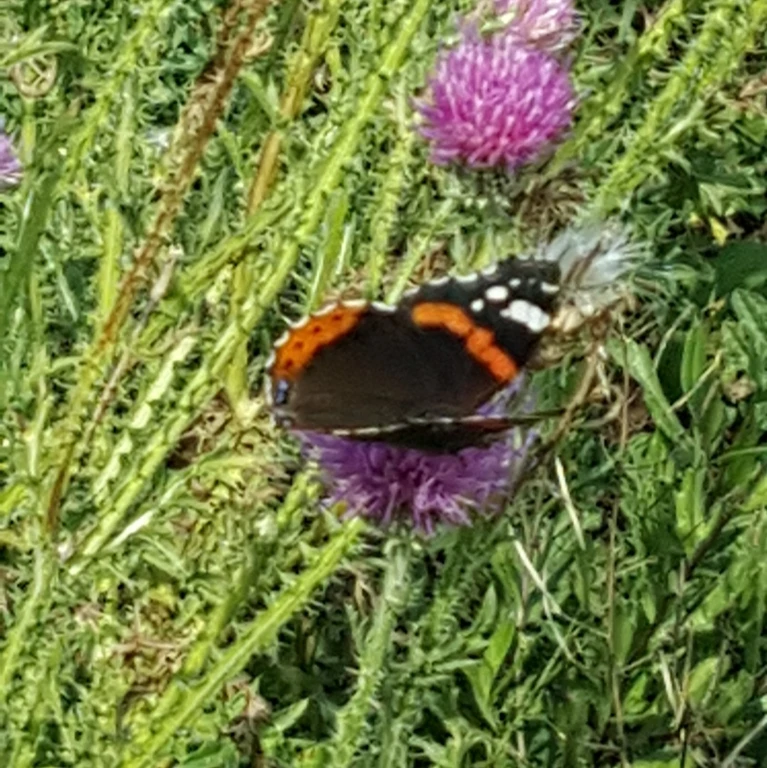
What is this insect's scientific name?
Vanessa atalanta
